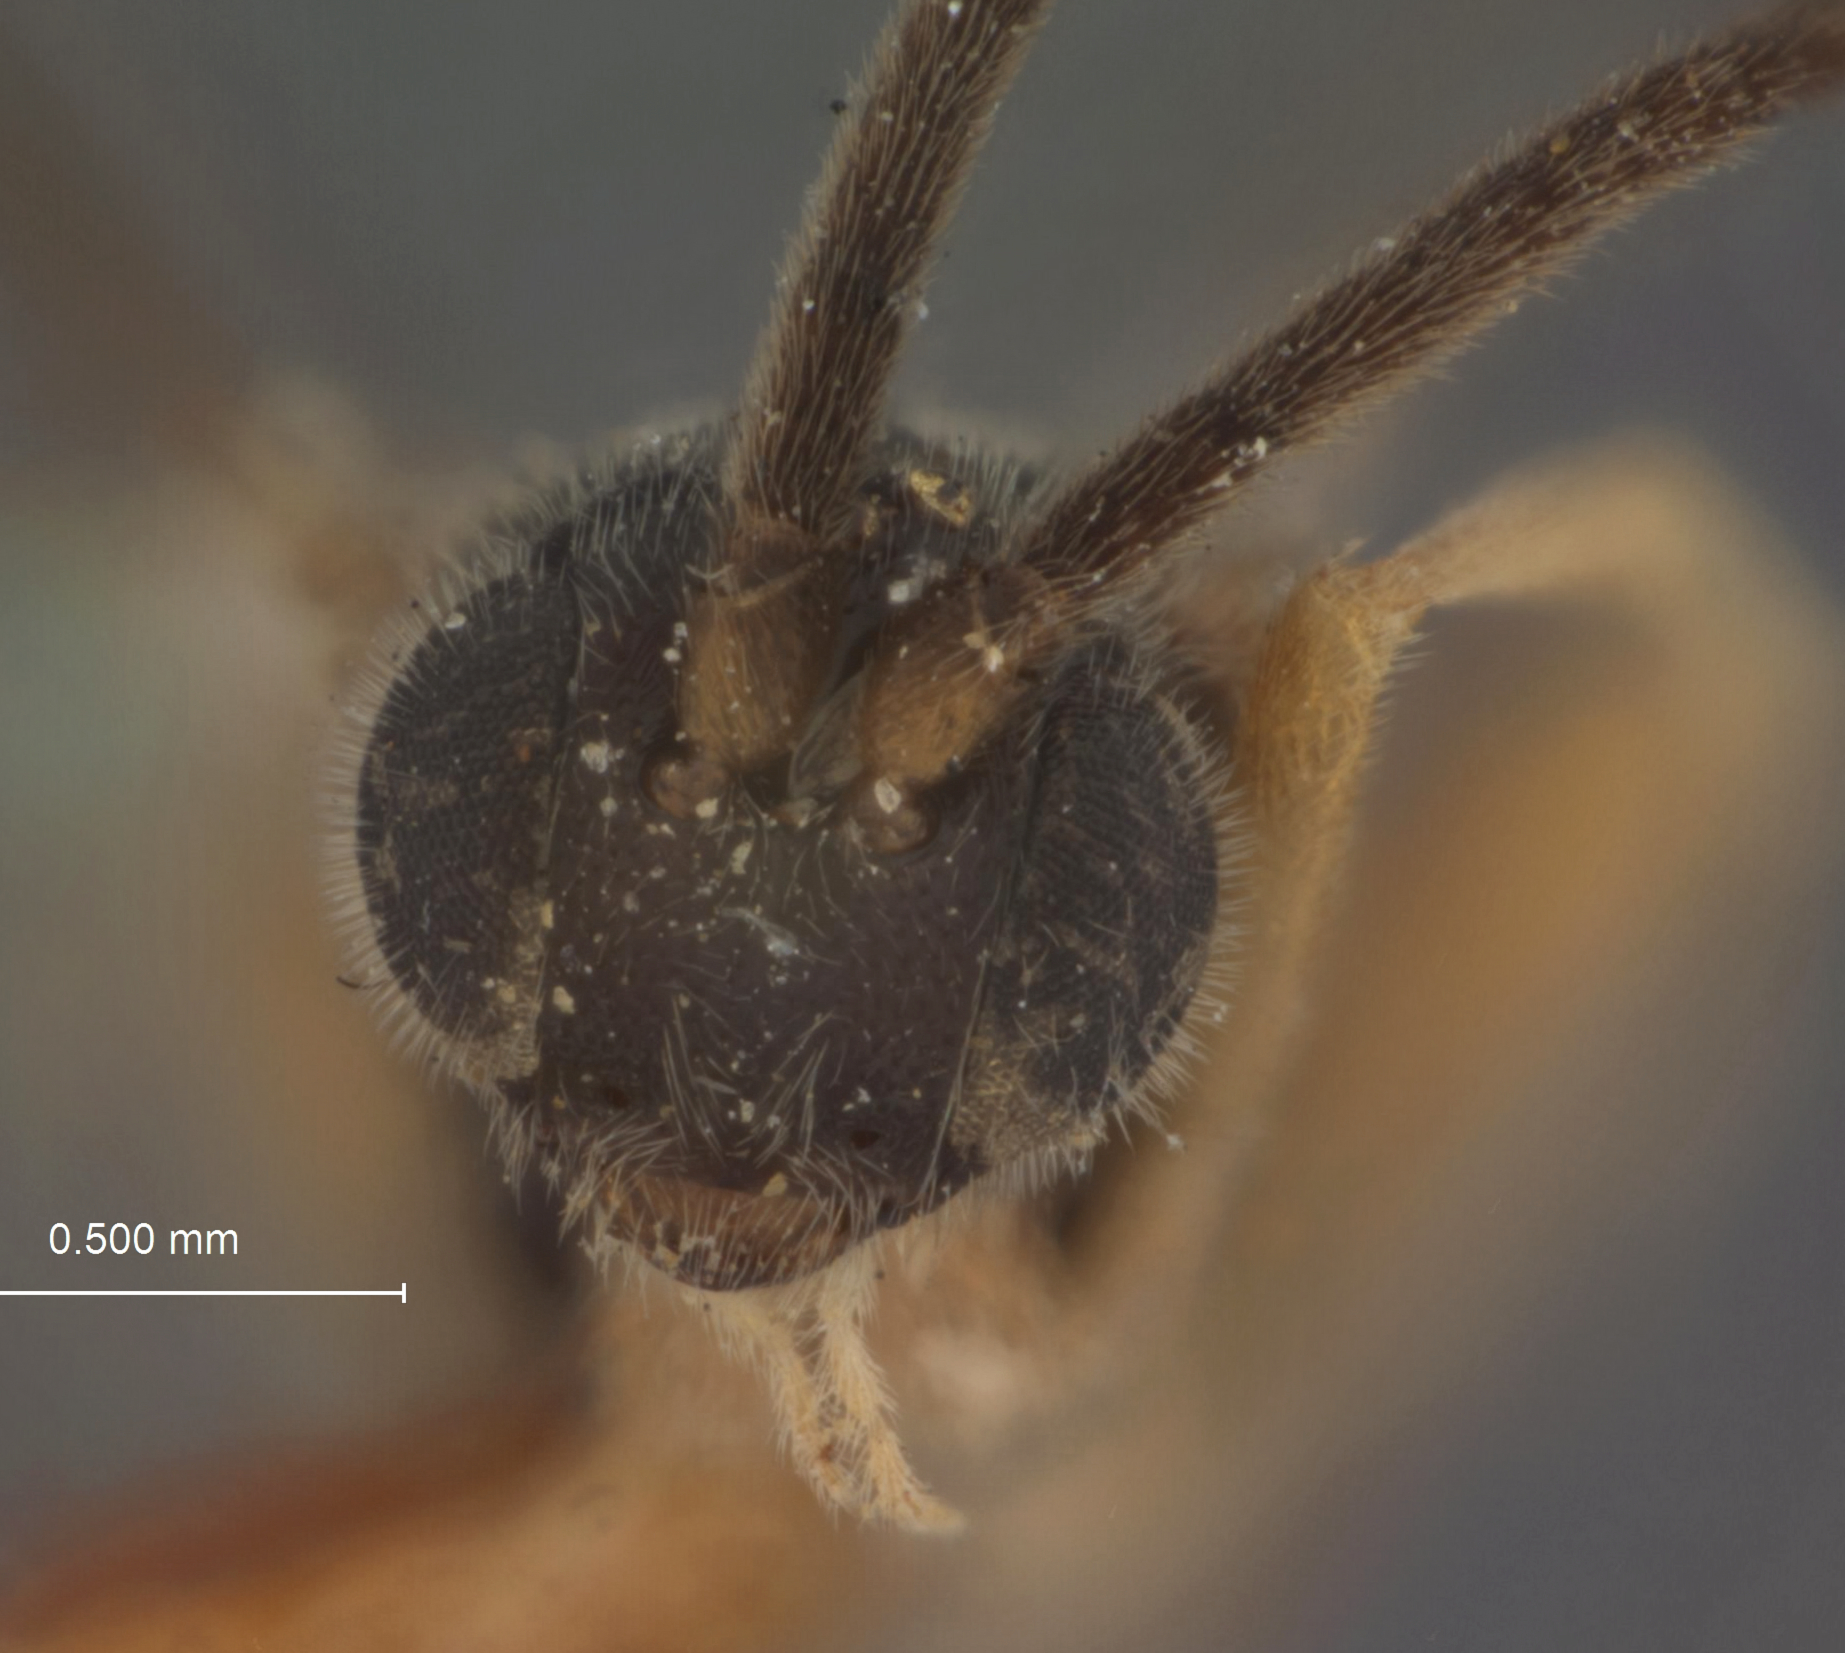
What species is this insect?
Apanteles odites
